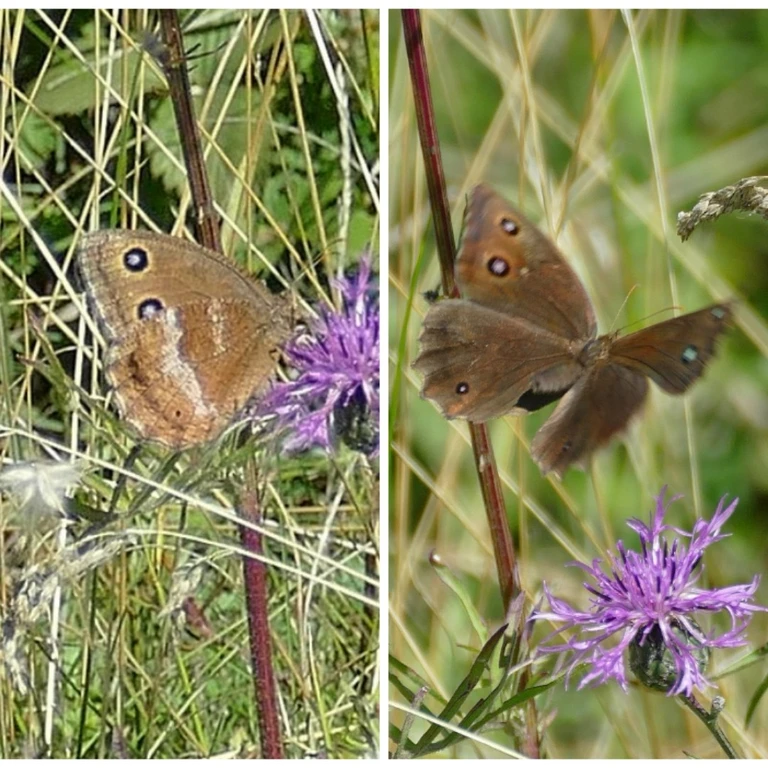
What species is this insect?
Minois dryas
